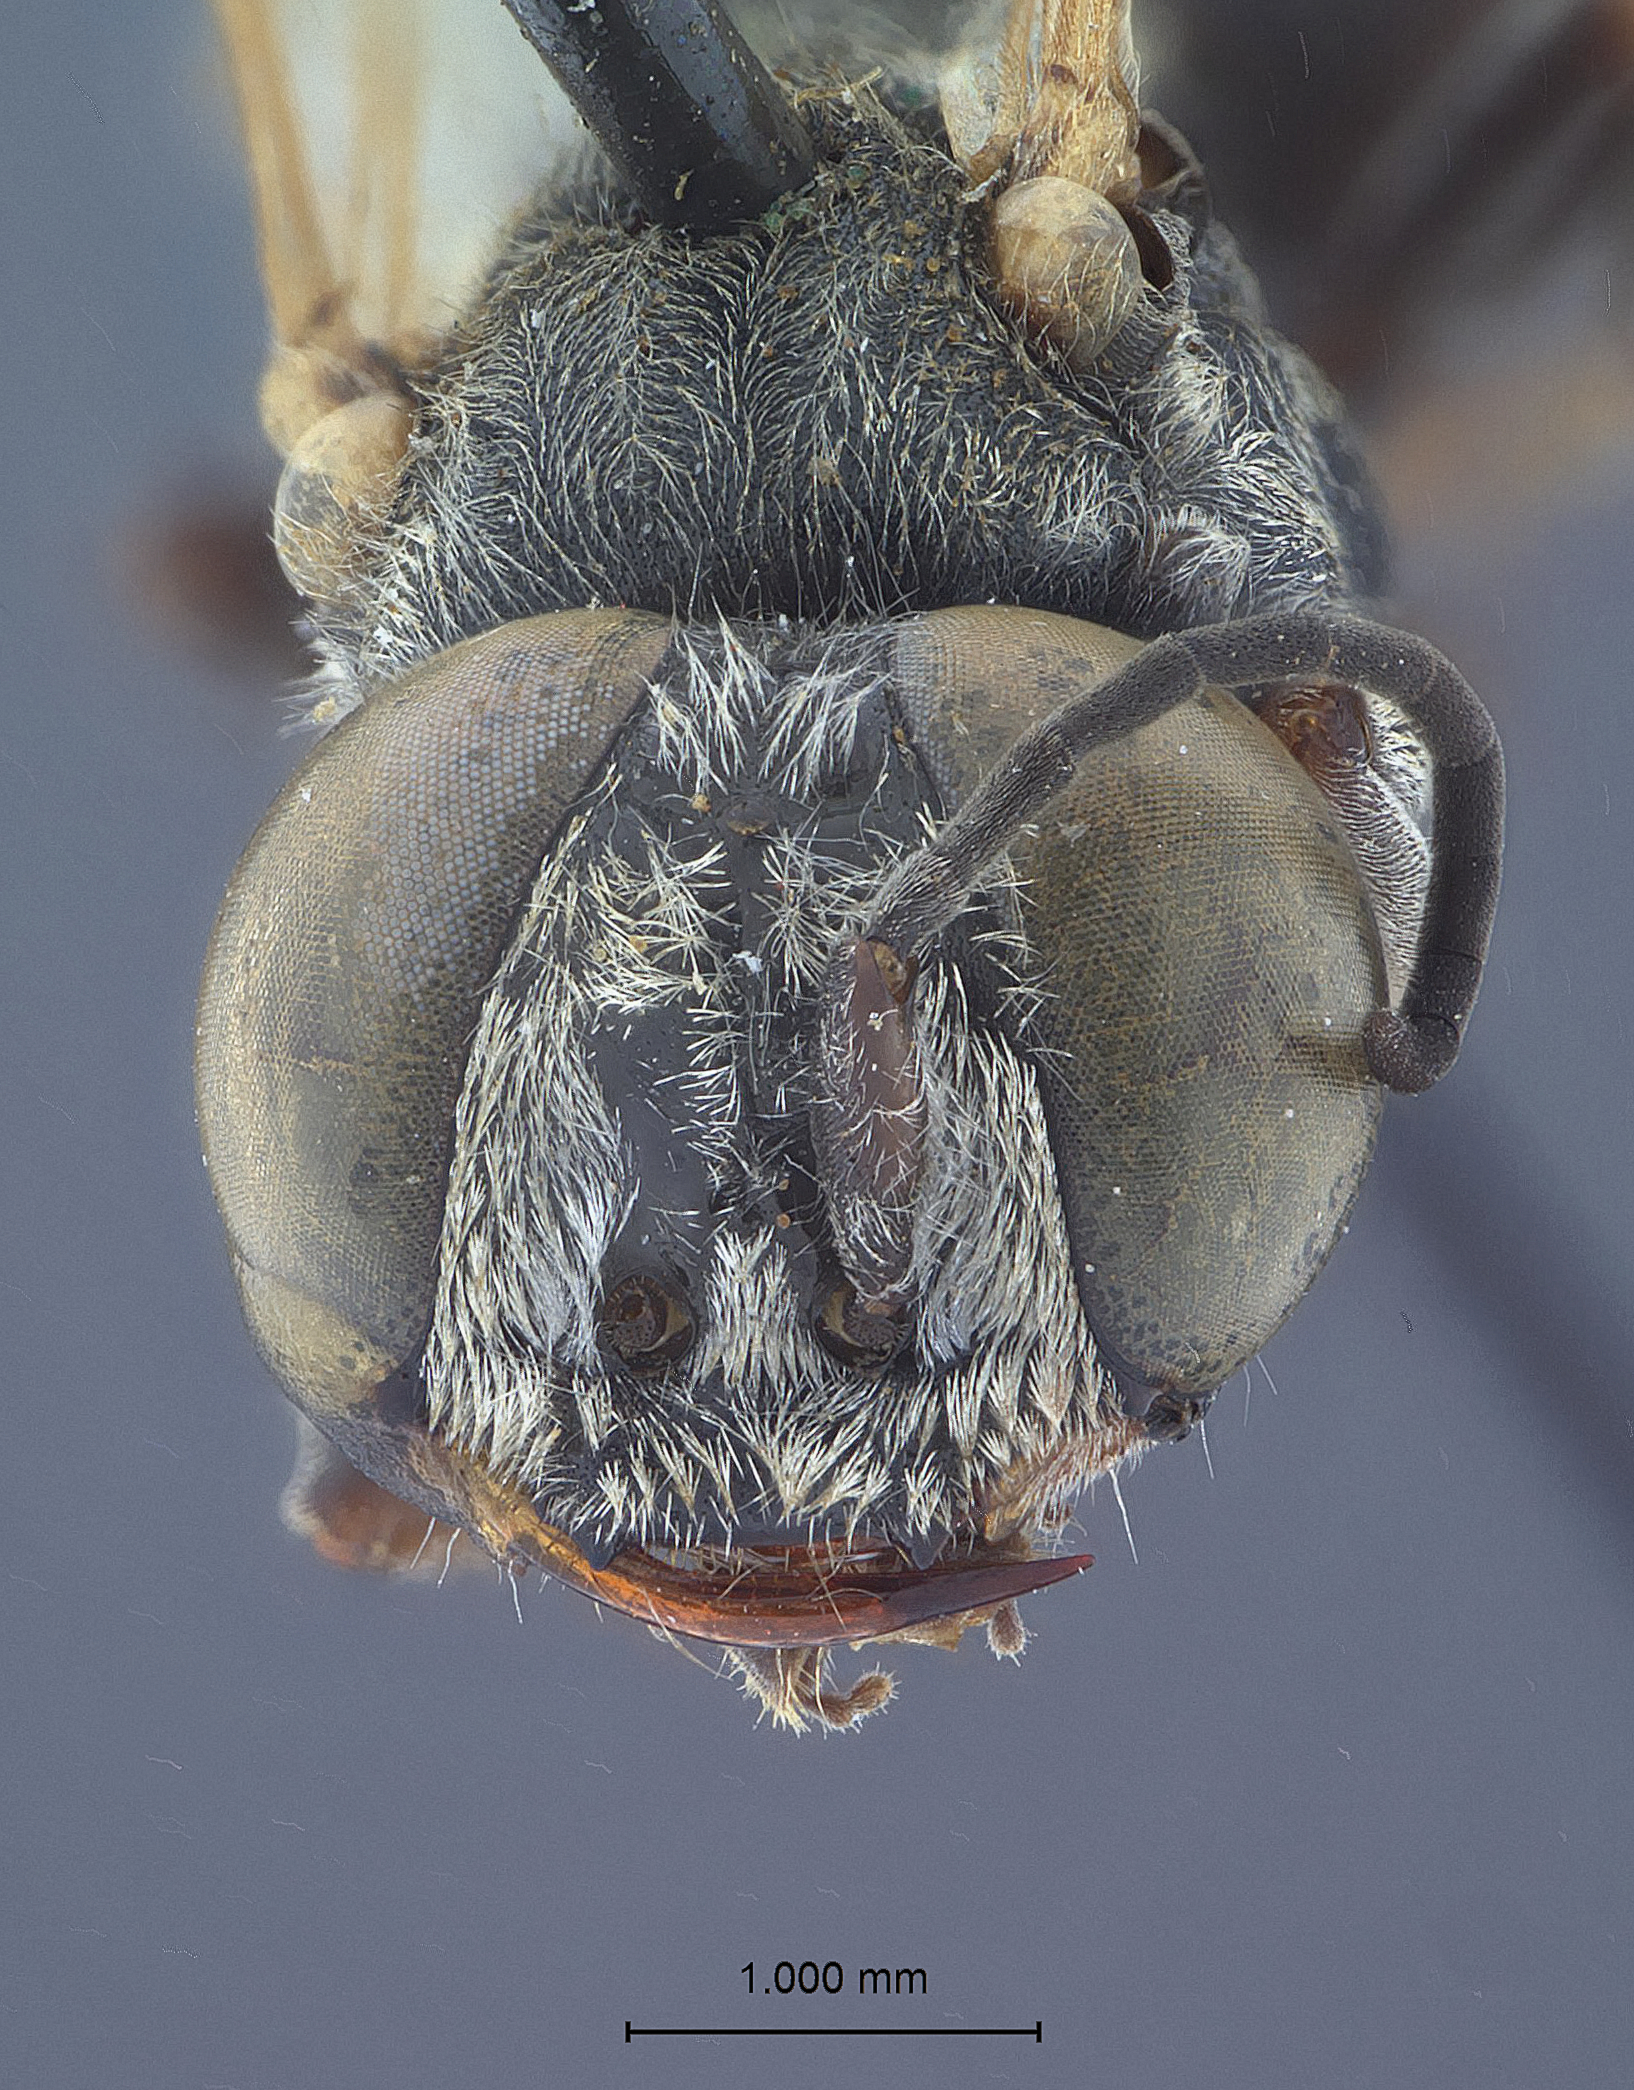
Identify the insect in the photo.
Tachytes obscuranus
